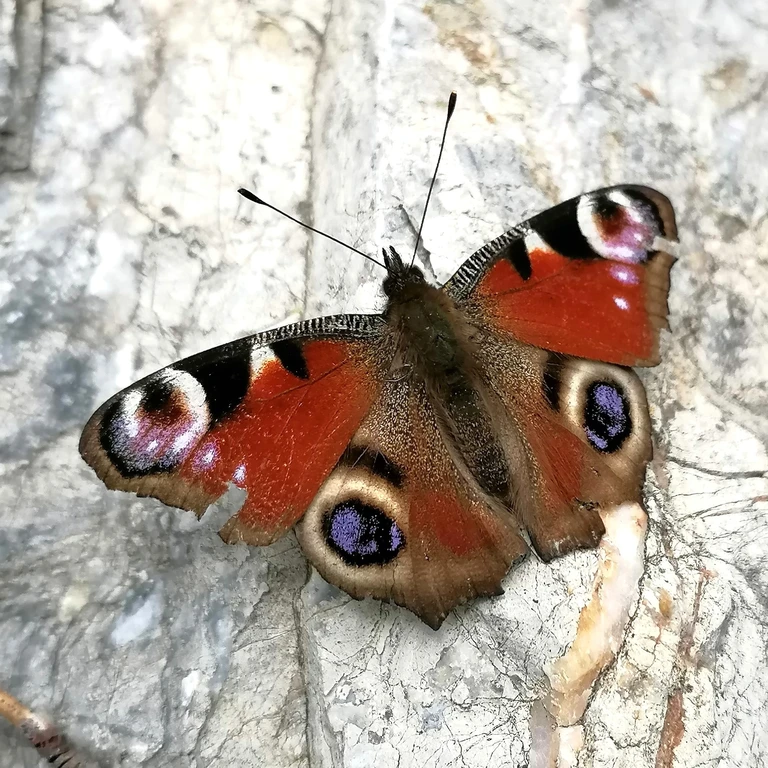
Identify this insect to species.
Aglais io
